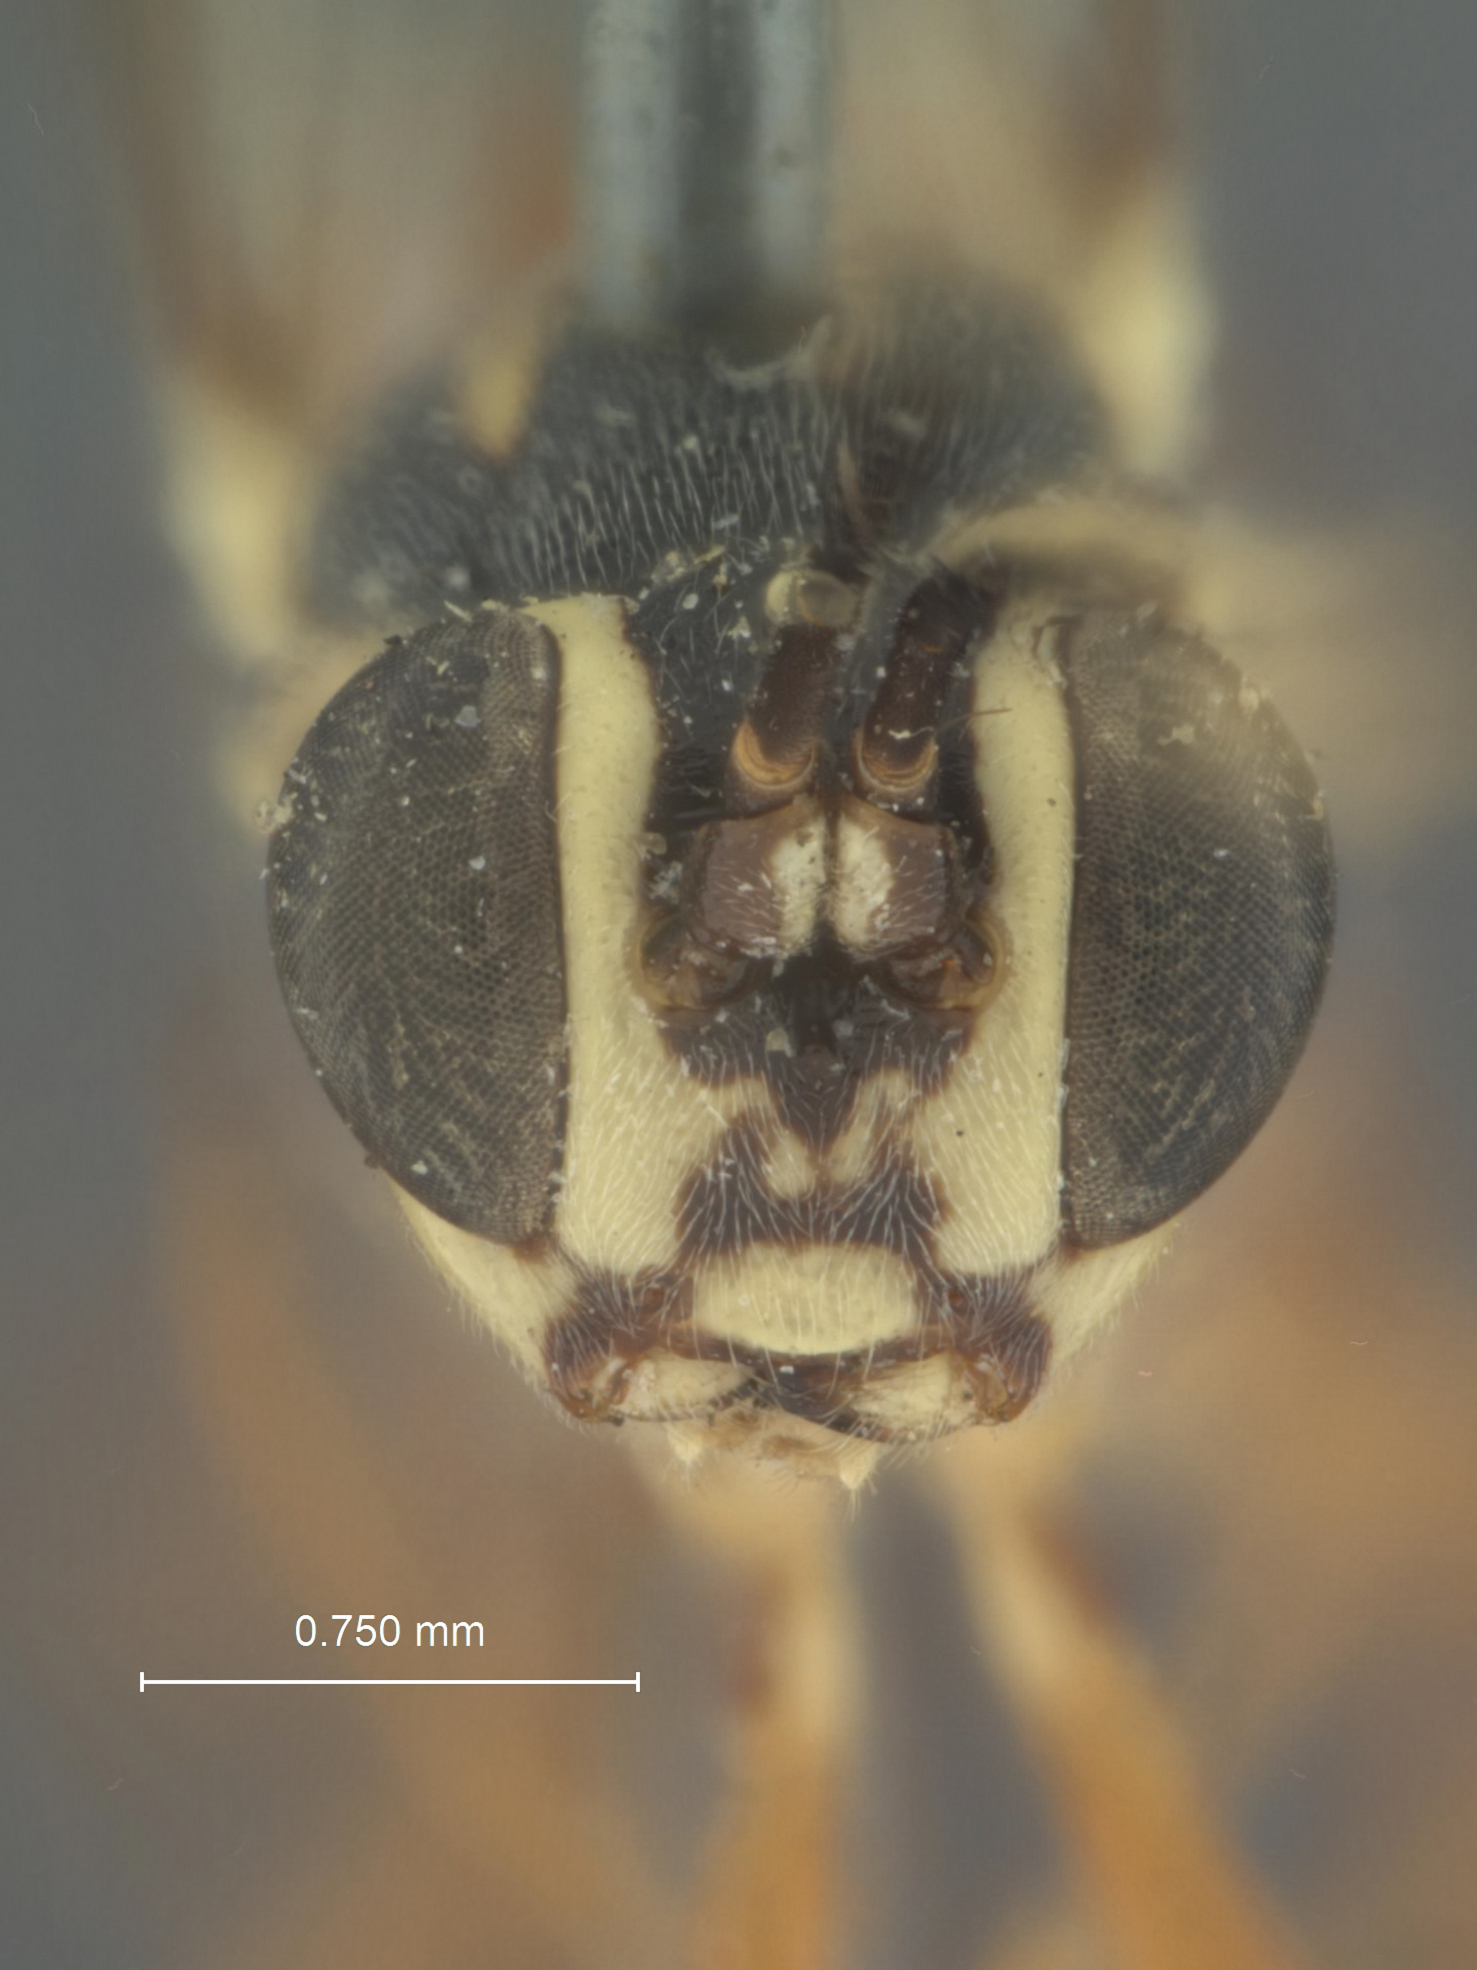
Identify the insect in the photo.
Cryptus nebraskensis
